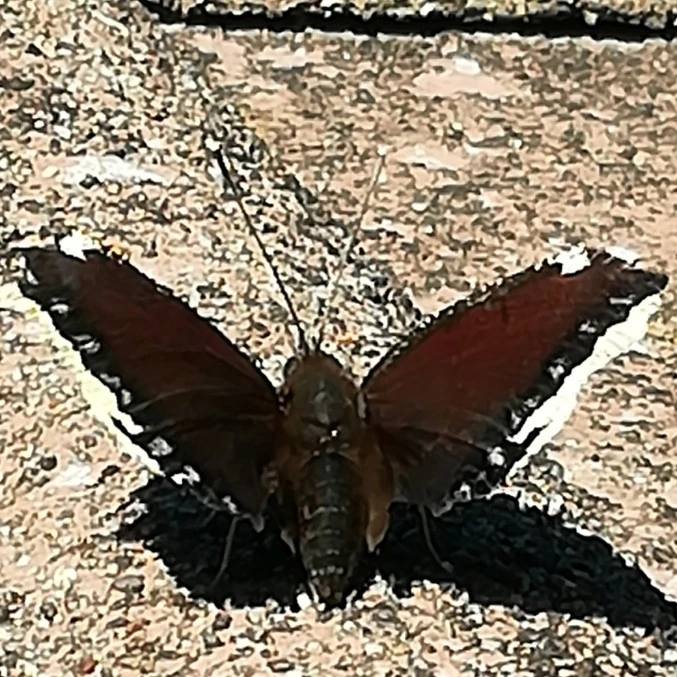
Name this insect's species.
Nymphalis antiopa
